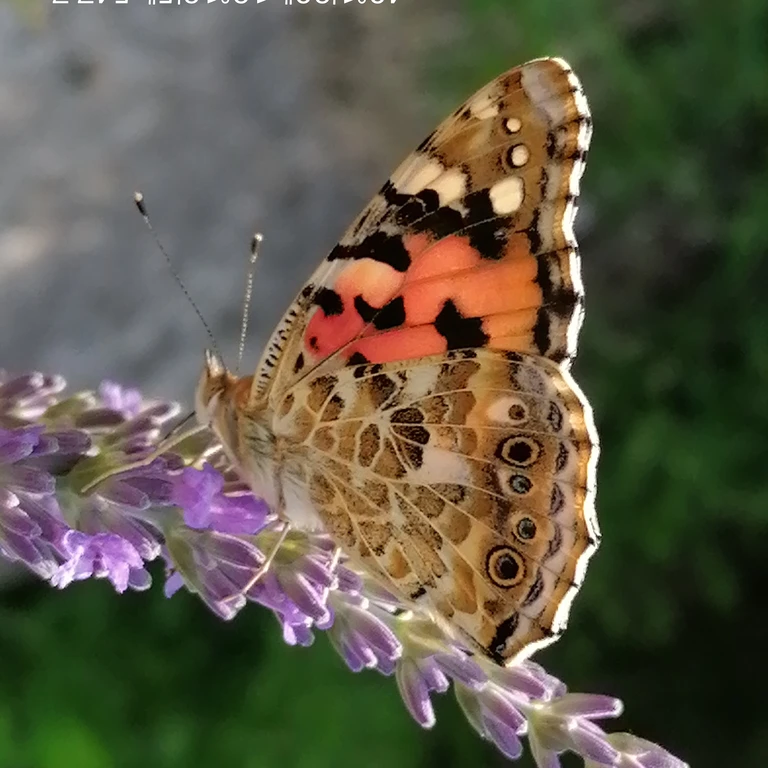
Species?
Vanessa cardui
